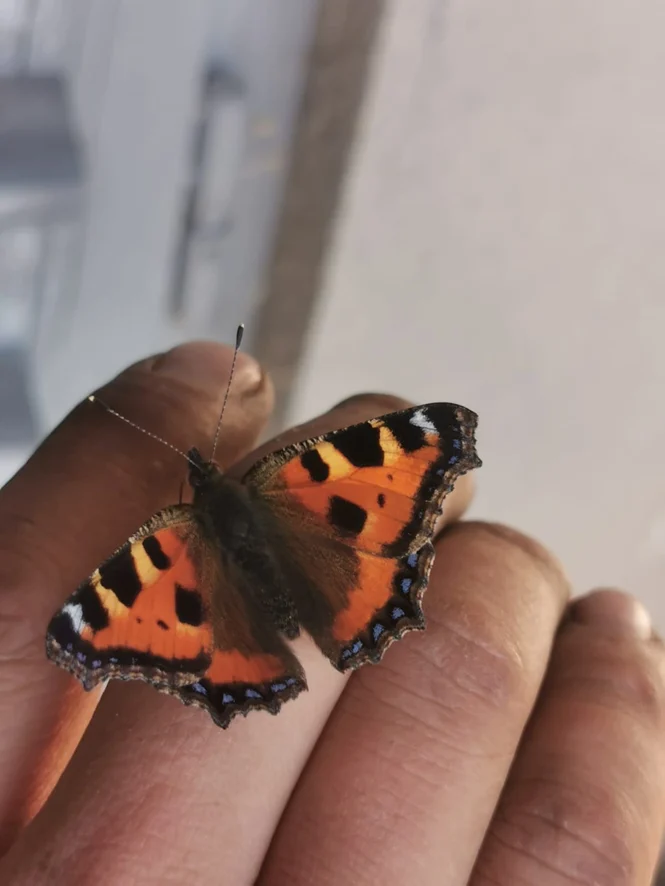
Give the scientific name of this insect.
Aglais urticae
